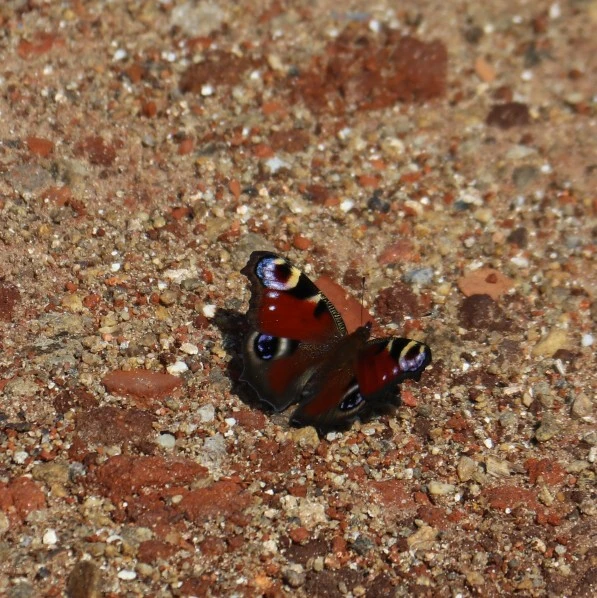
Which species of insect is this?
Aglais io
